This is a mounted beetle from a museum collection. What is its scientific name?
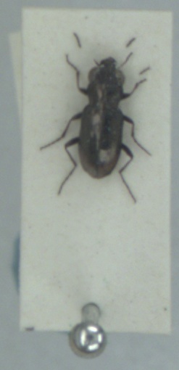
Notiophilus substriatus
